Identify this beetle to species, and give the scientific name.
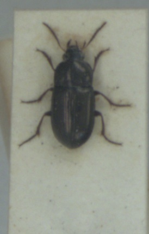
Amara tibialis
